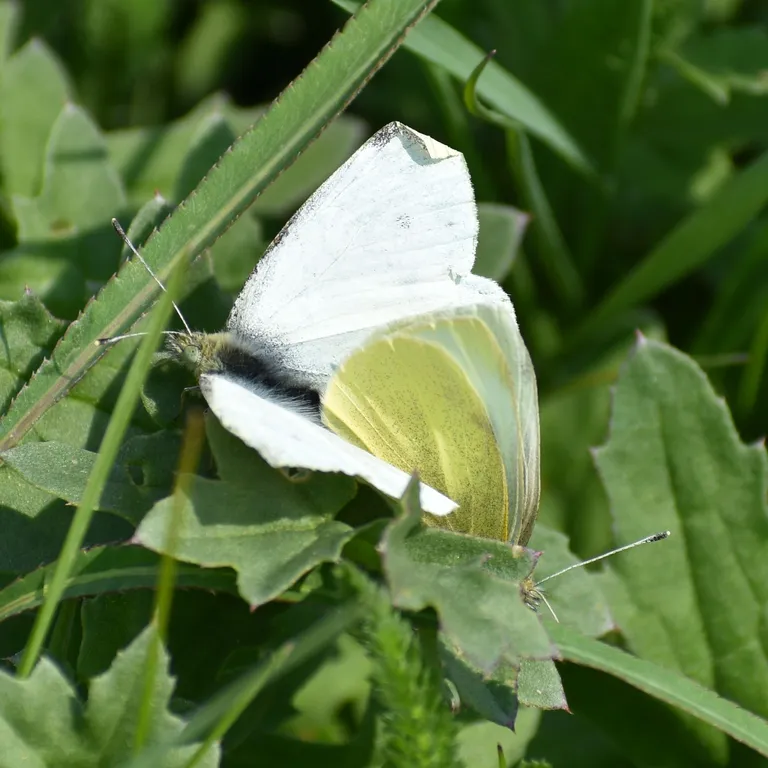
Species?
Pieris rapae
